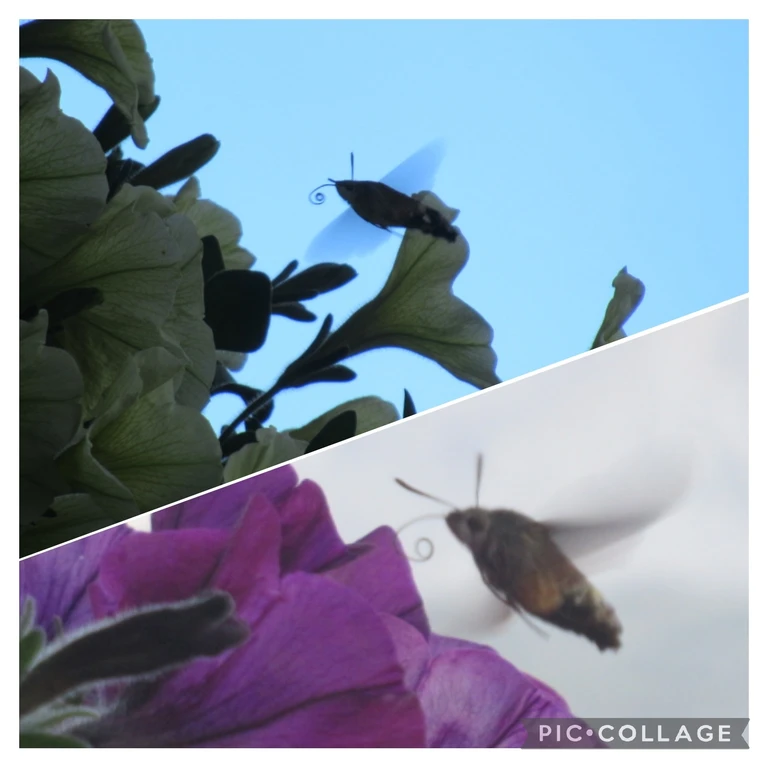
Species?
Macroglossum stellatarum
